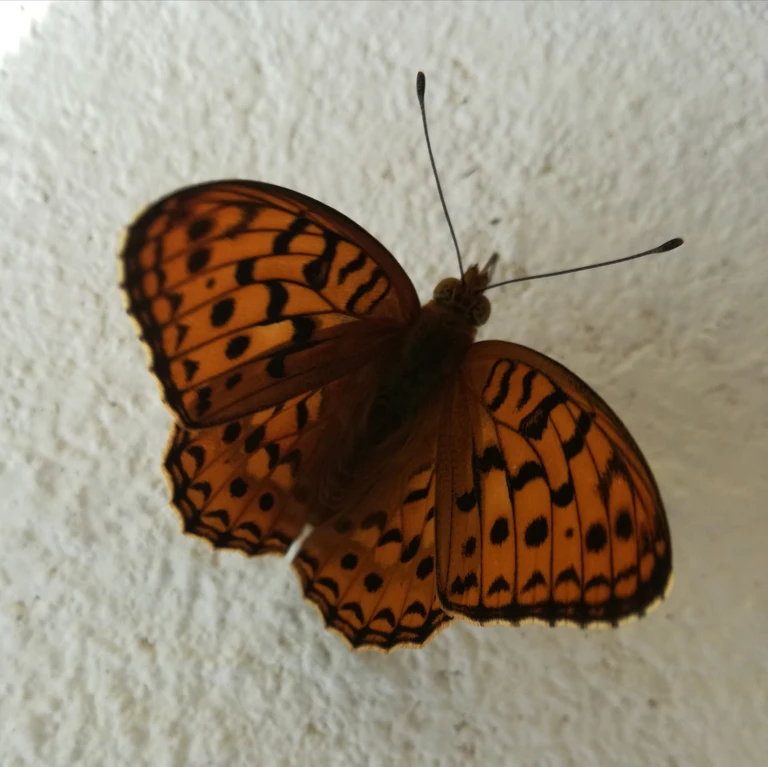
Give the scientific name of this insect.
Fabriciana adippe
